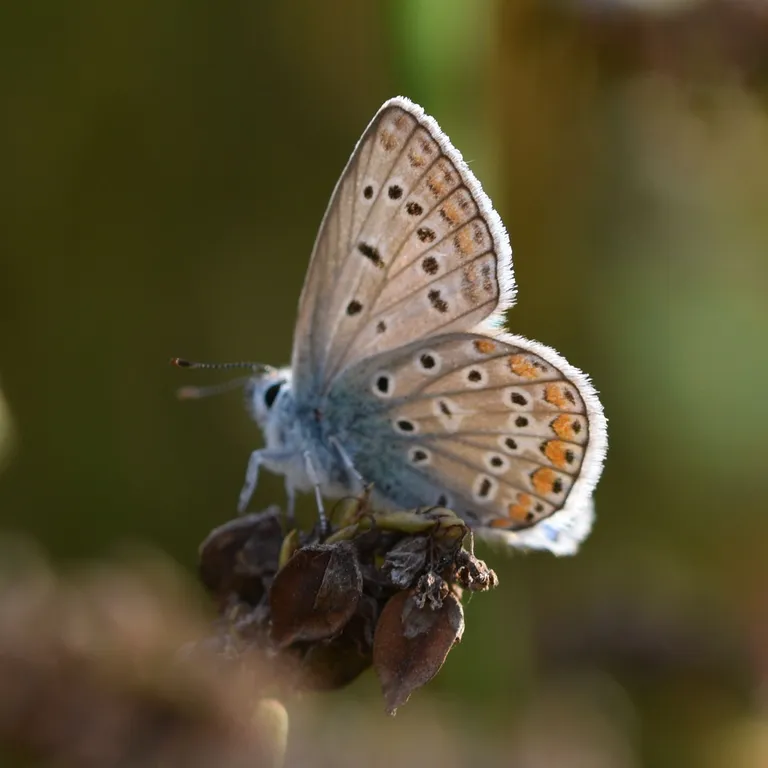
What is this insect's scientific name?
Polyommatus icarus
